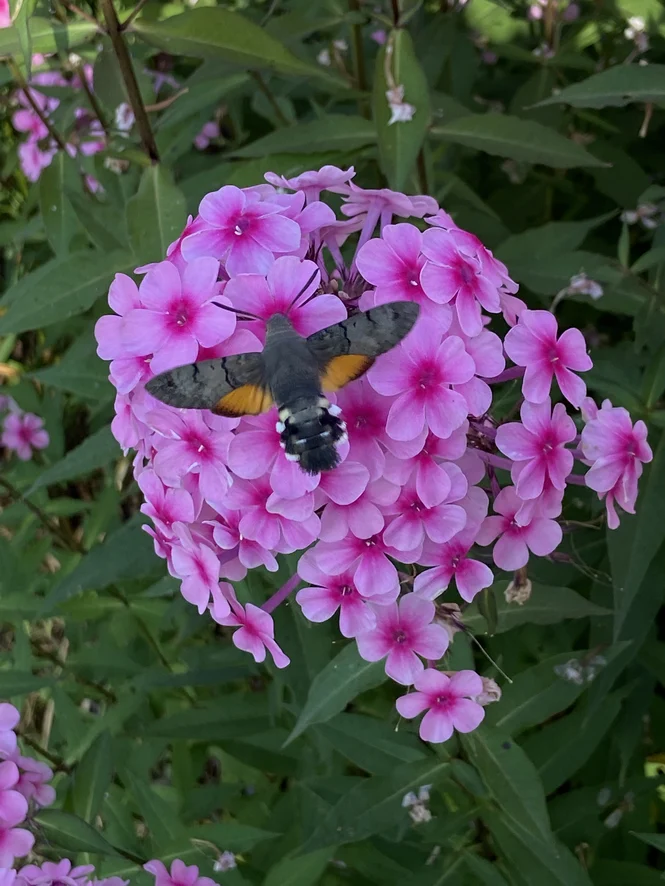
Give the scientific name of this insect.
Macroglossum stellatarum
